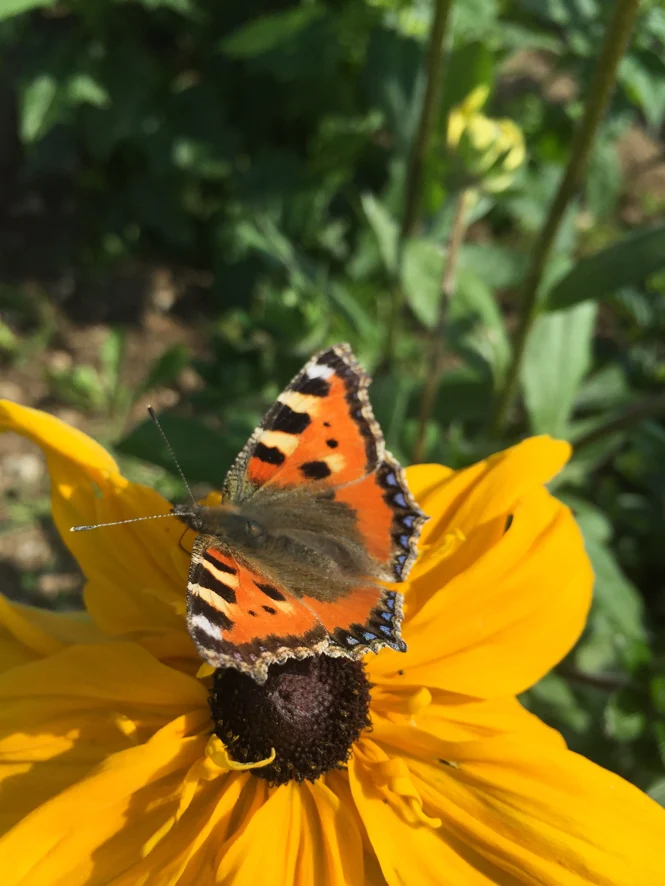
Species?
Aglais urticae
